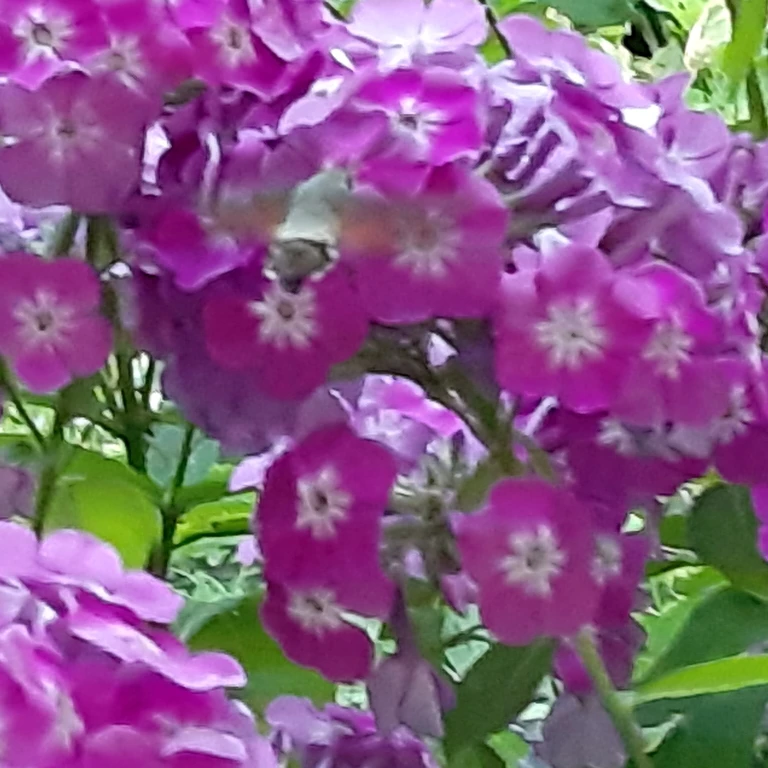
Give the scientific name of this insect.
Macroglossum stellatarum
